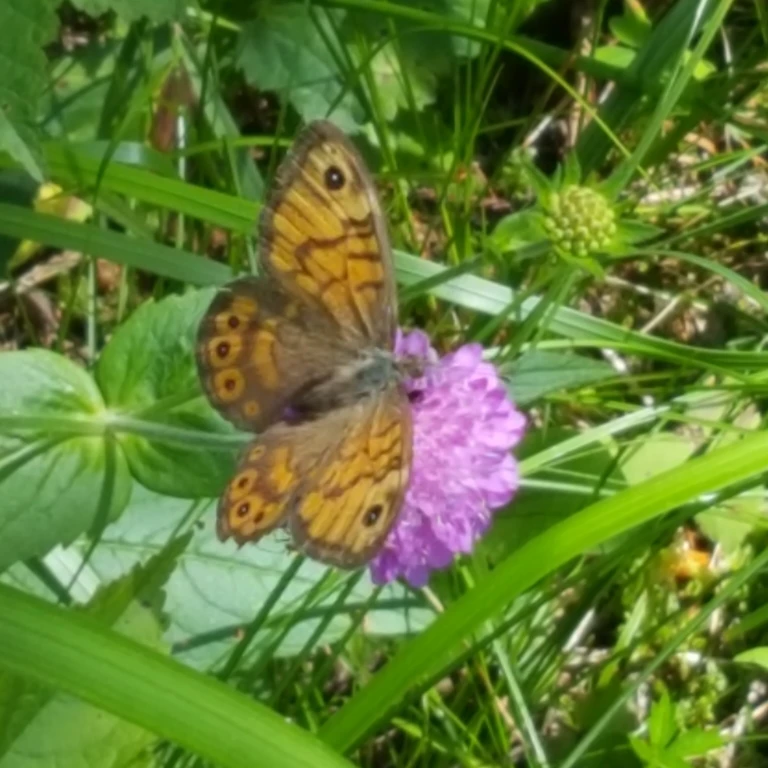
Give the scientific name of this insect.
Lasiommata megera (also Pararge megera)
